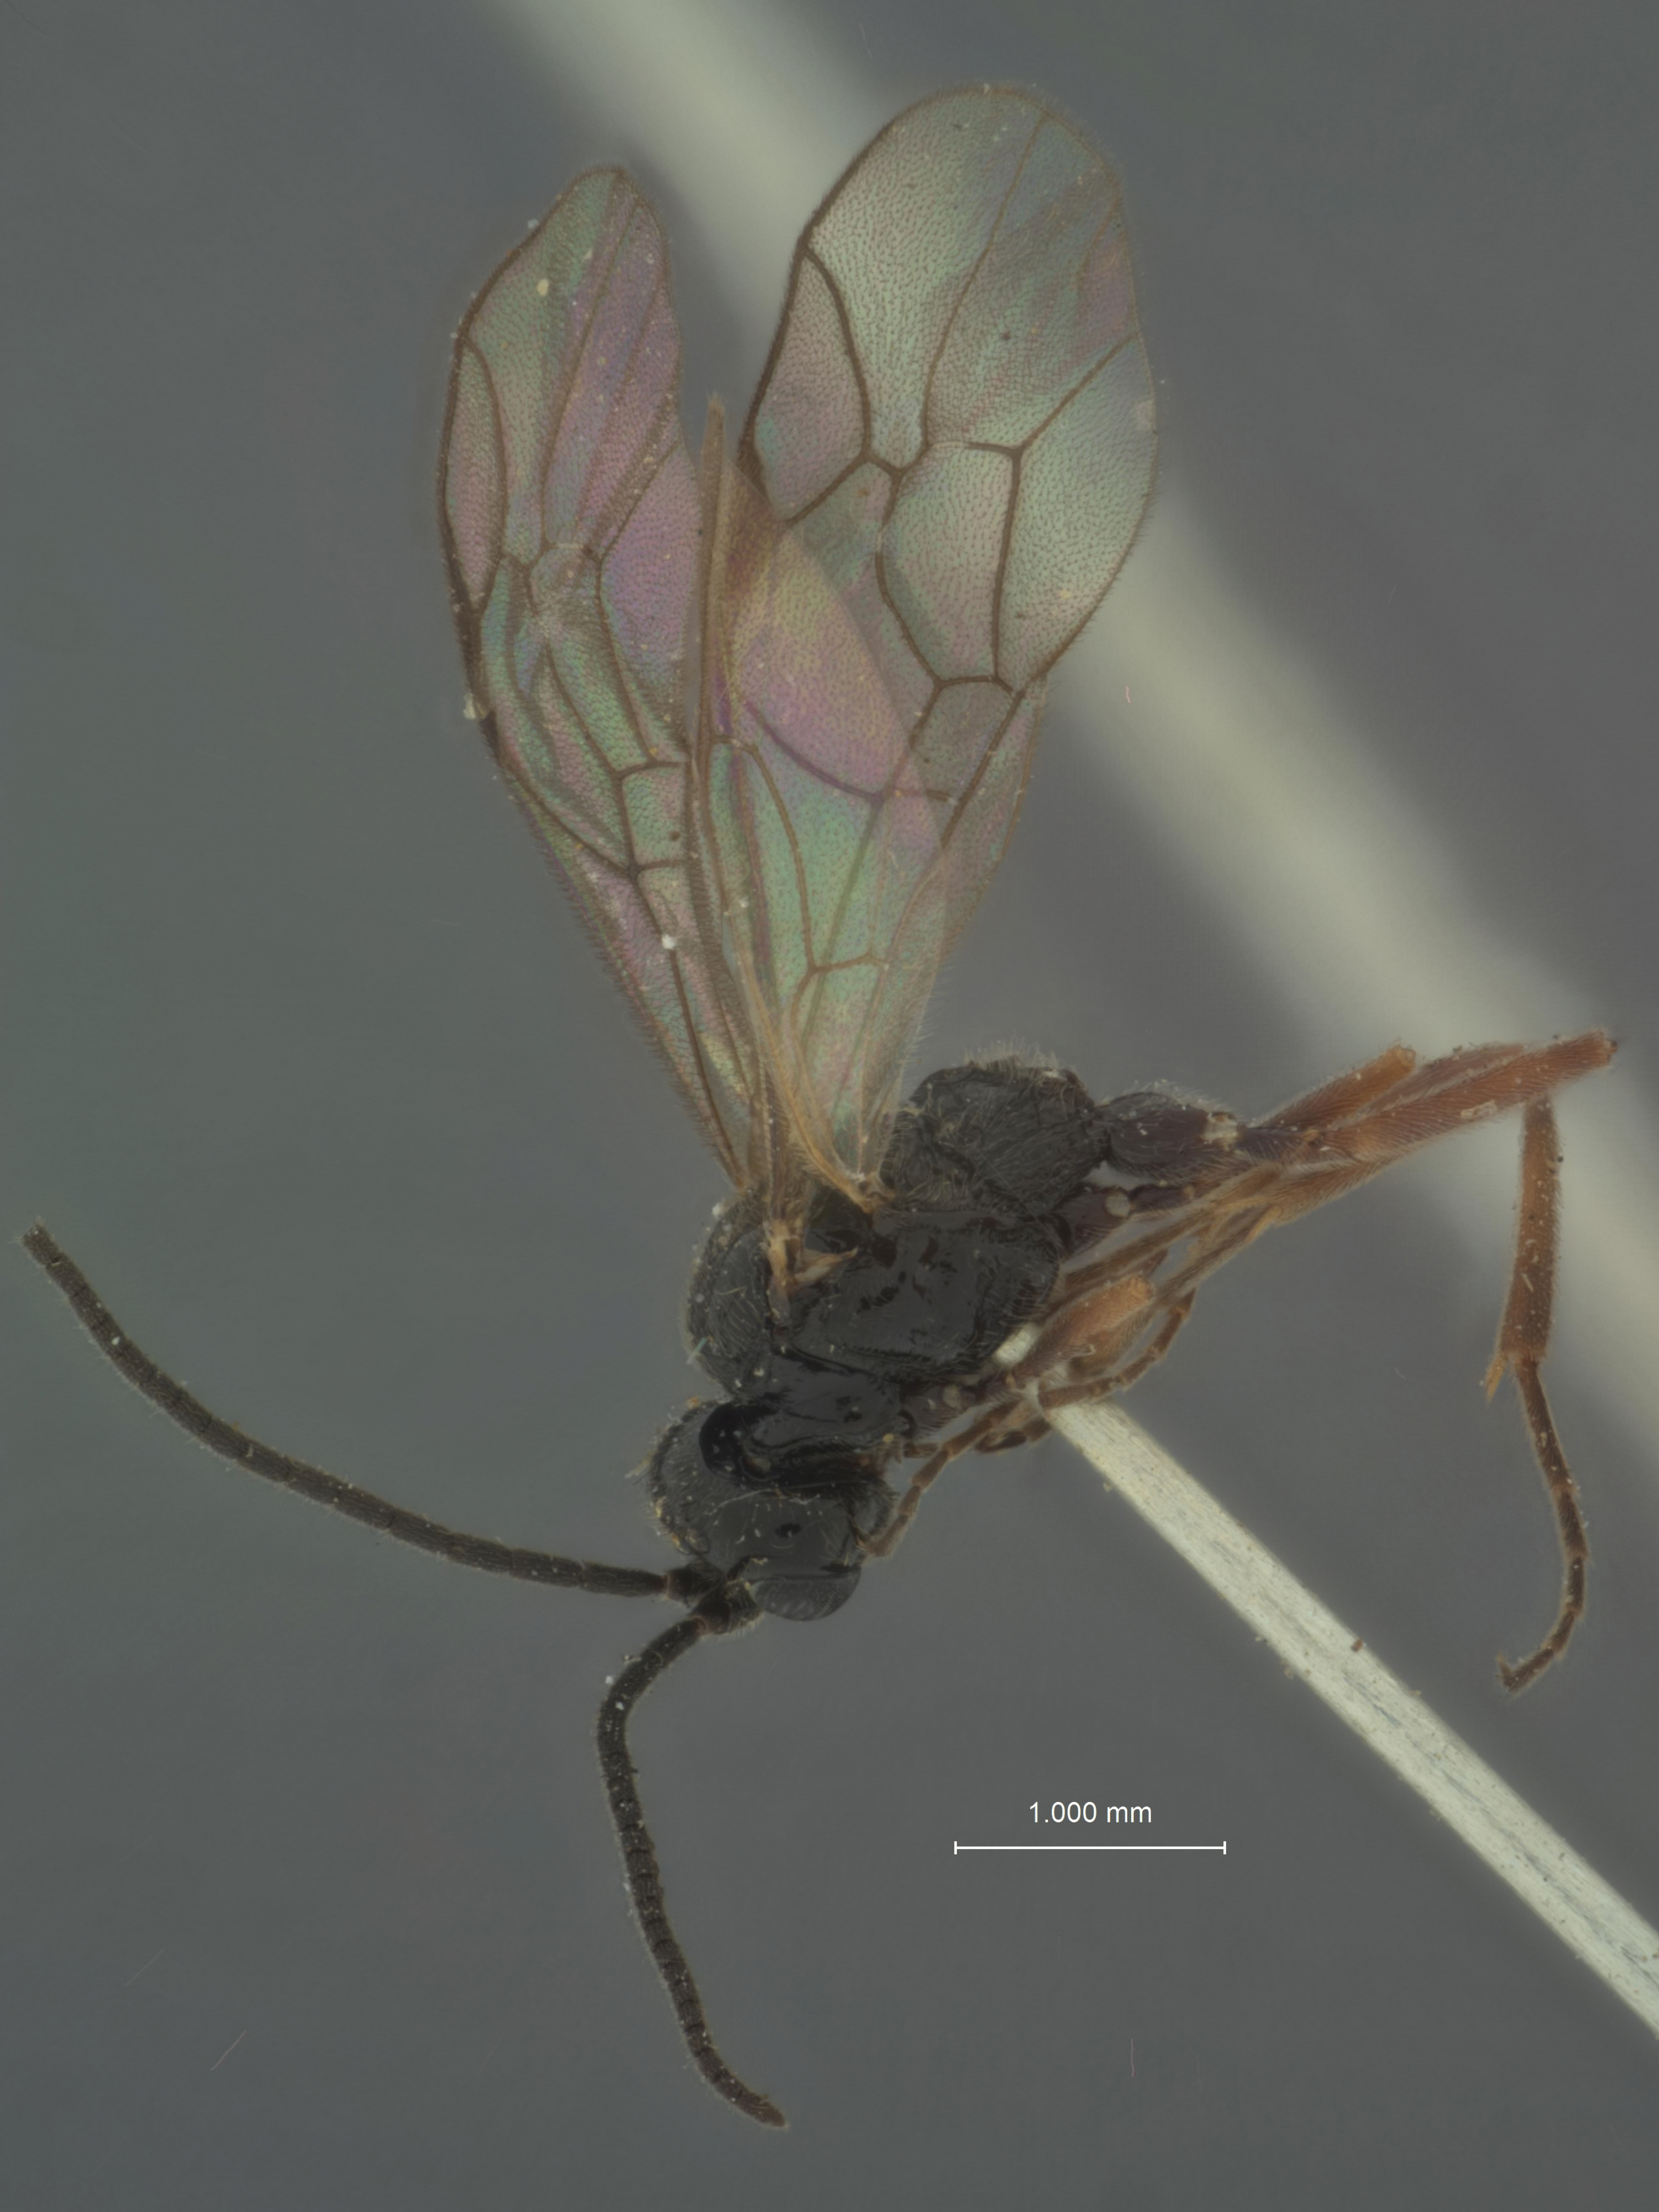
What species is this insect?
Philonygmus glacialis
